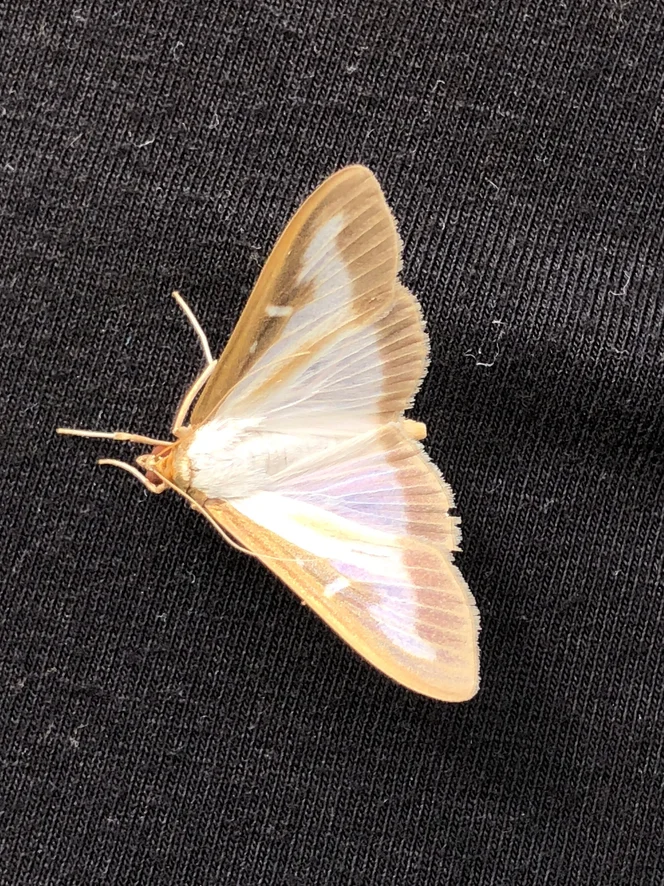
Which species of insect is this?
Cydalima perspectalis
